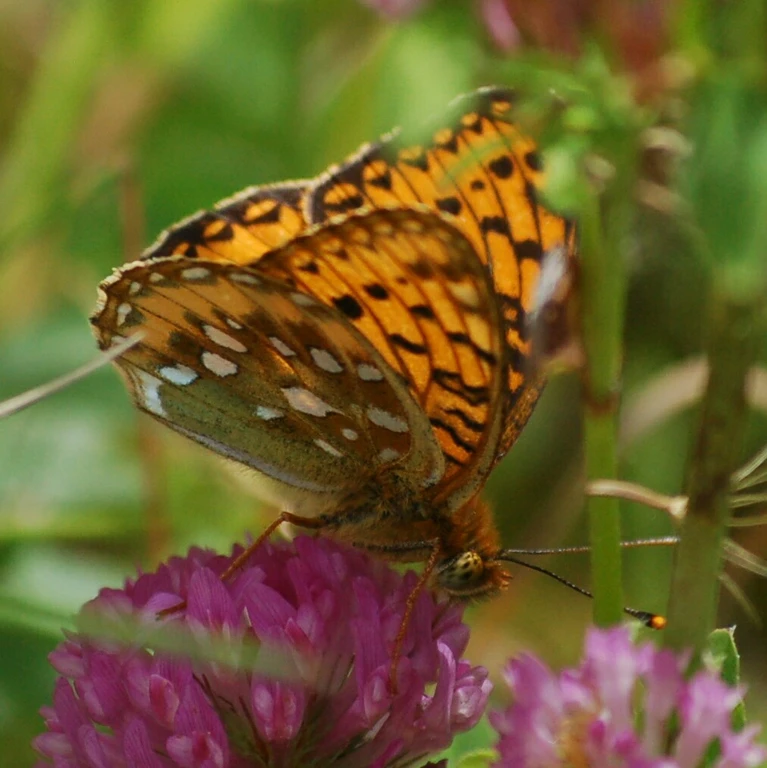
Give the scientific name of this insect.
Speyeria aglaja
